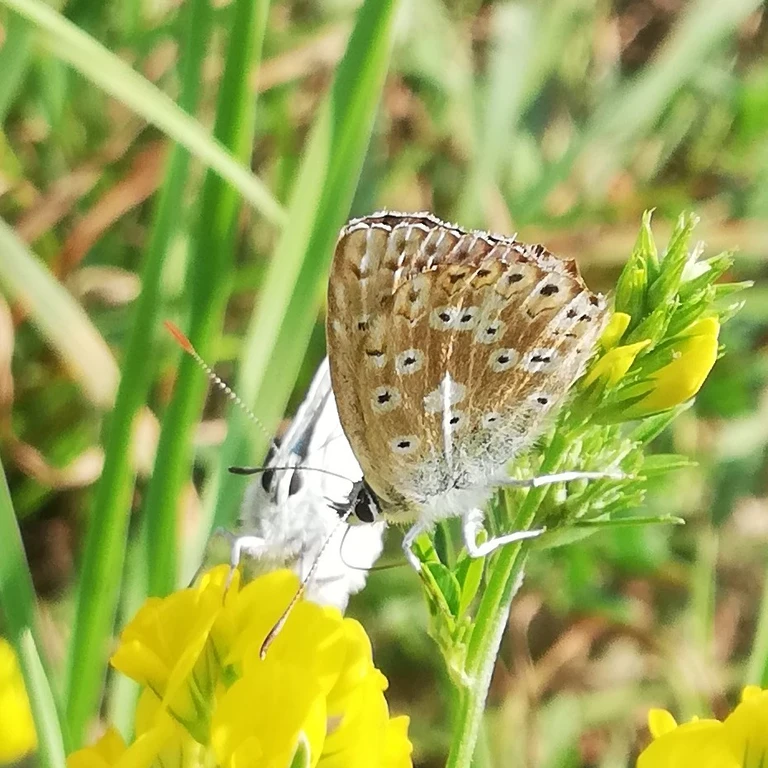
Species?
Lysandra coridon
